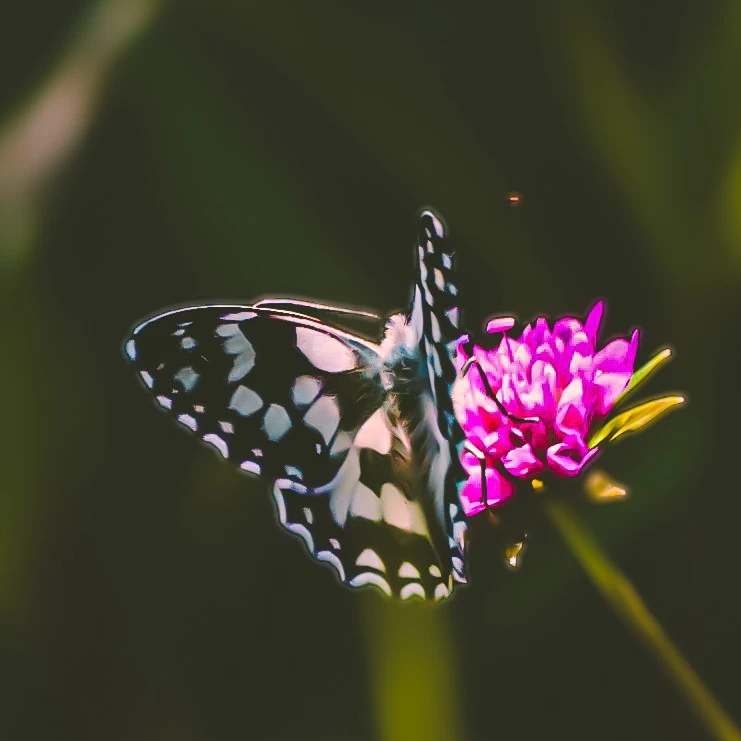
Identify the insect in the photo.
Melanargia galathea
